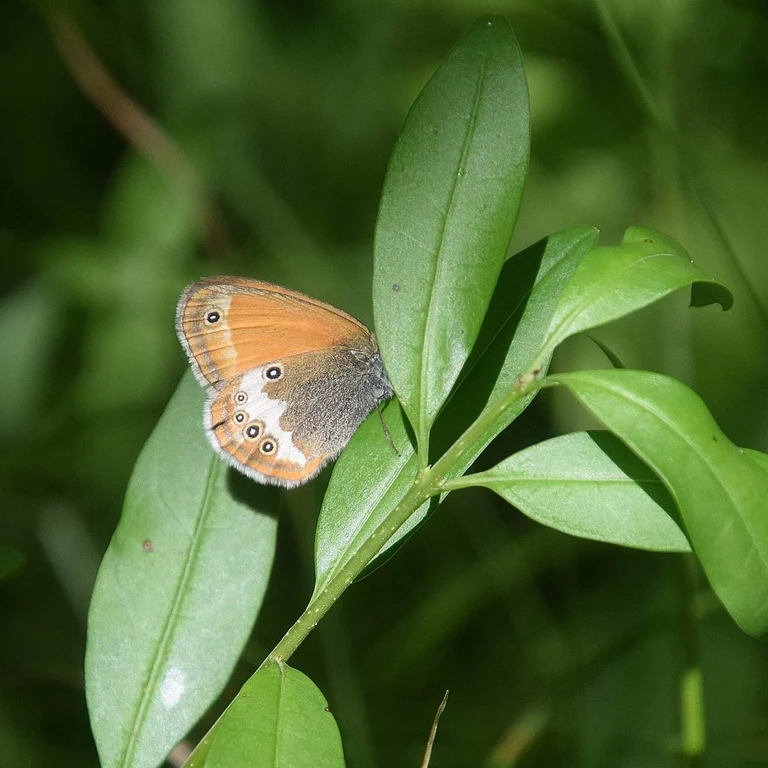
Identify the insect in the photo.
Coenonympha arcania
